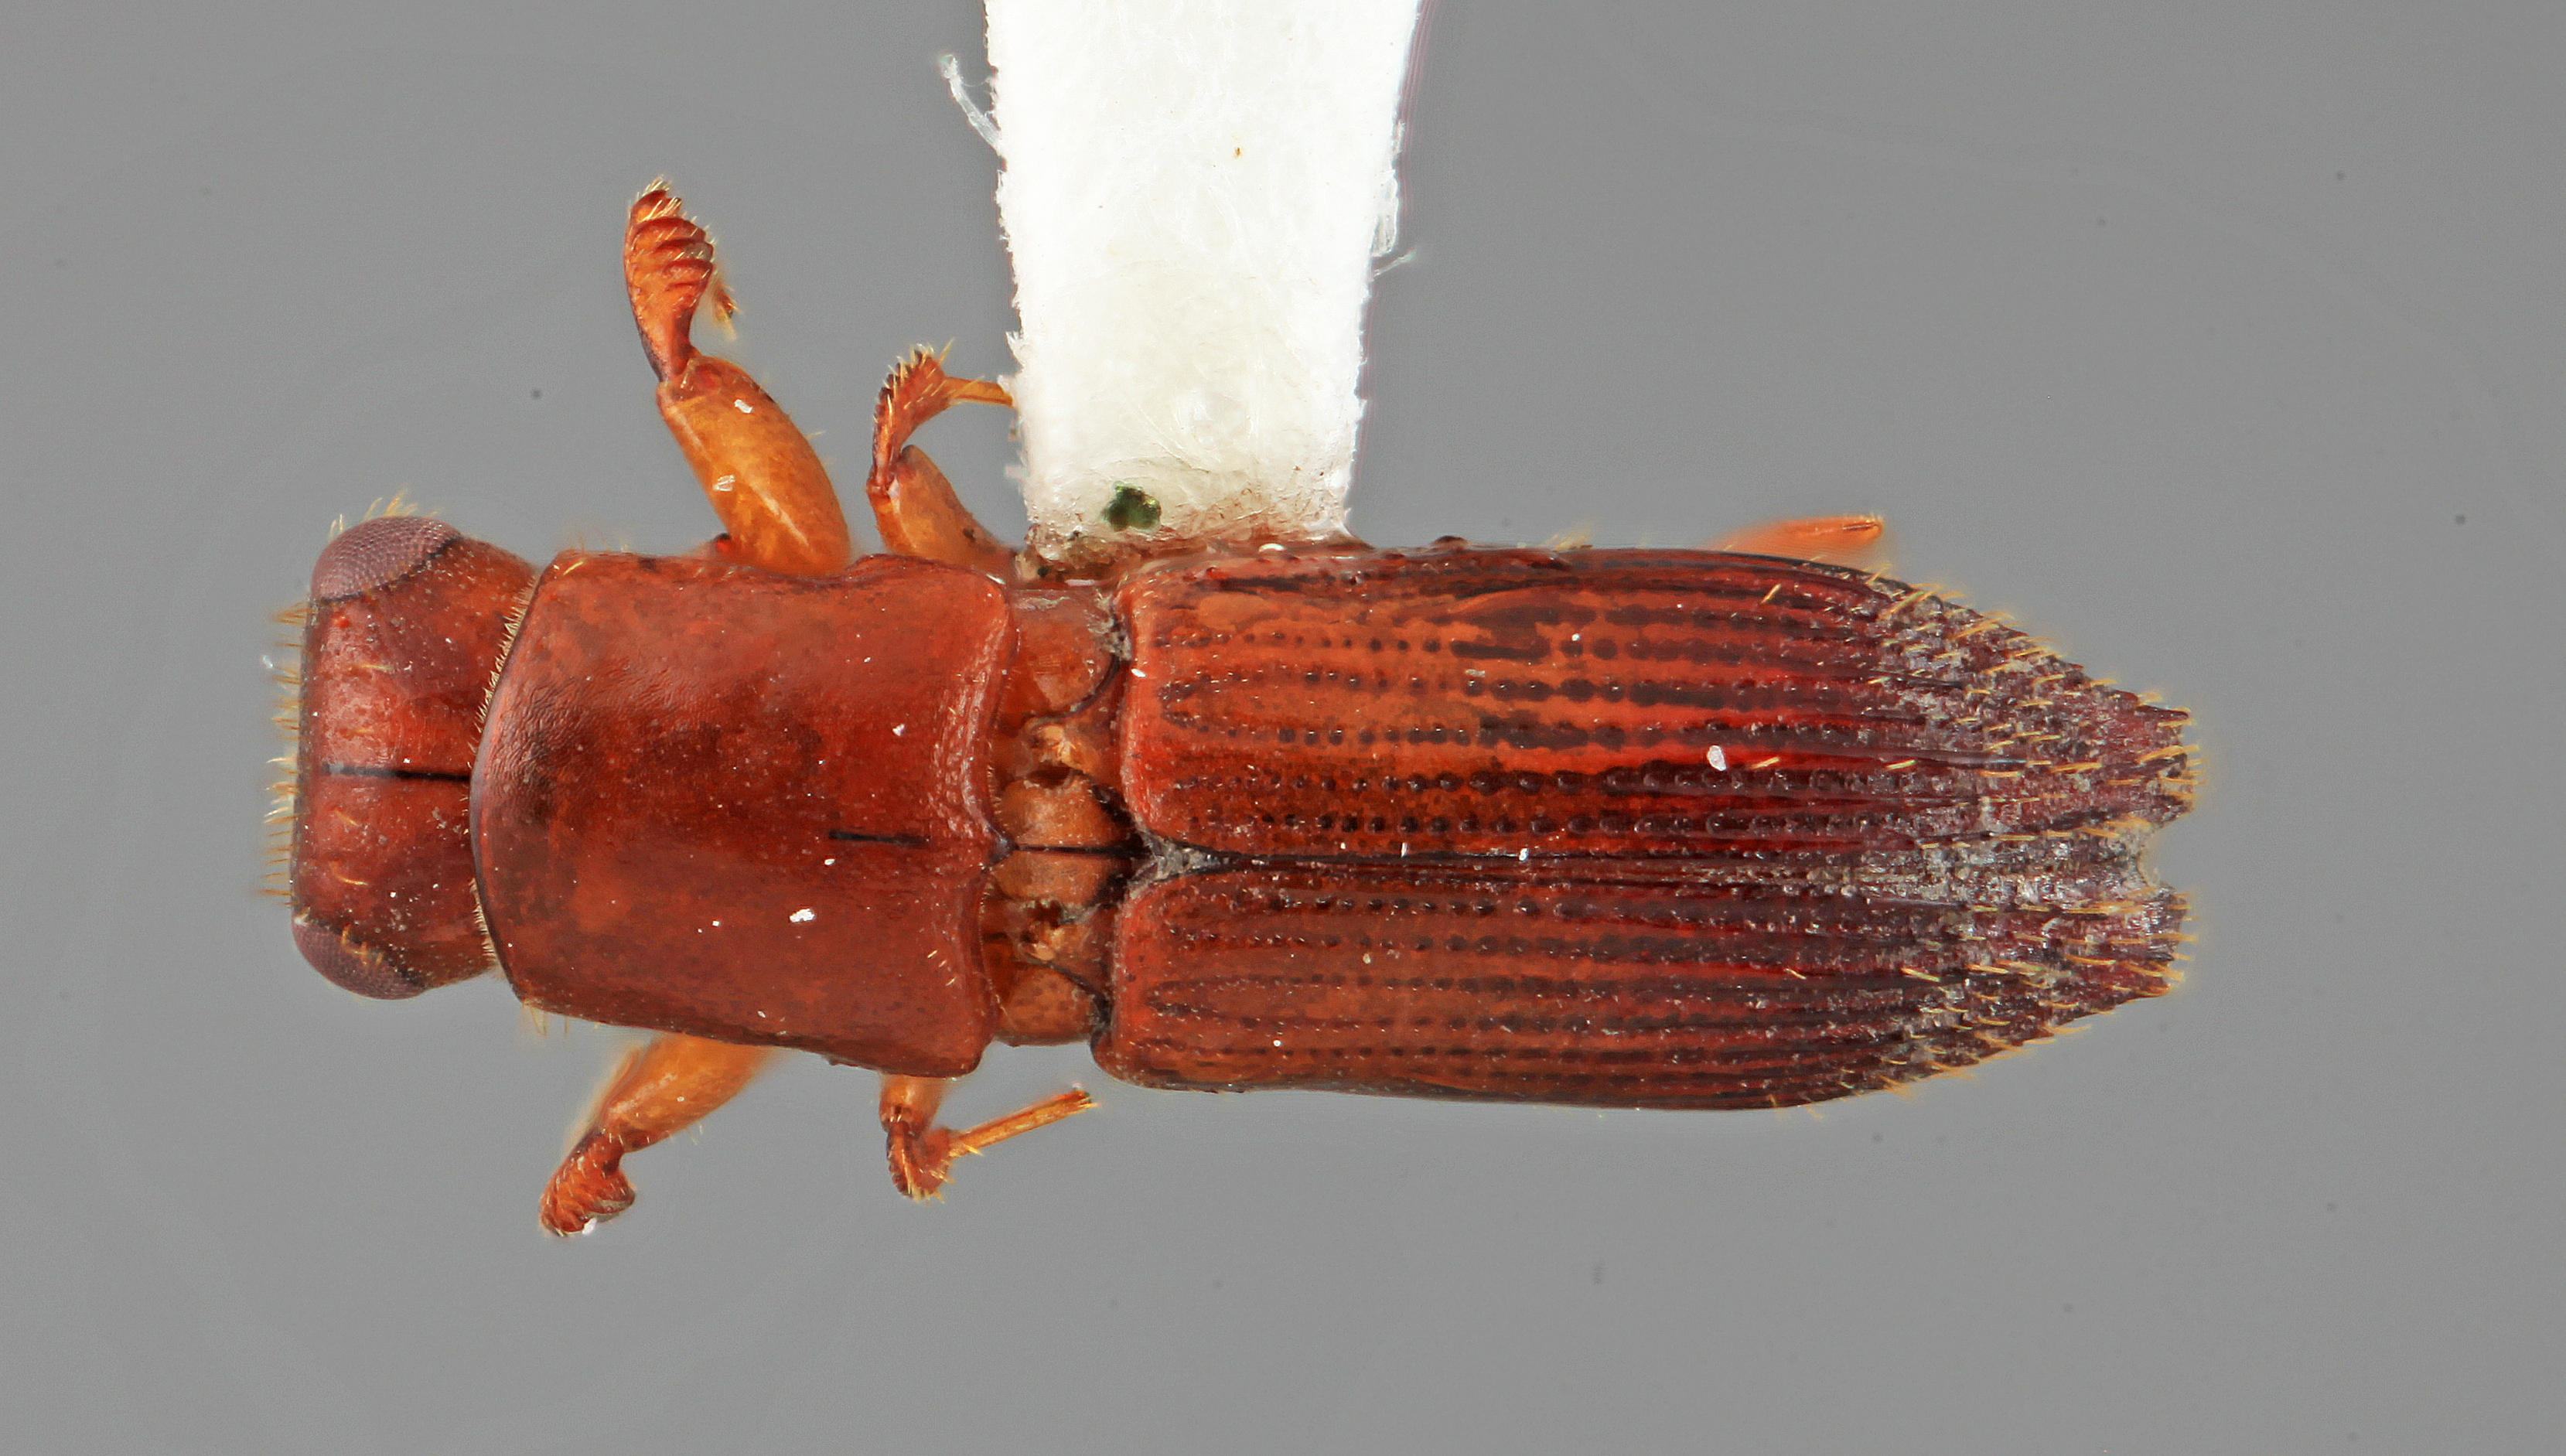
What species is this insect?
Platypus nudatus
